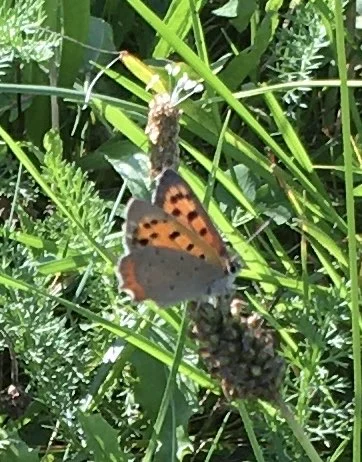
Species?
Lycaena phlaeas
